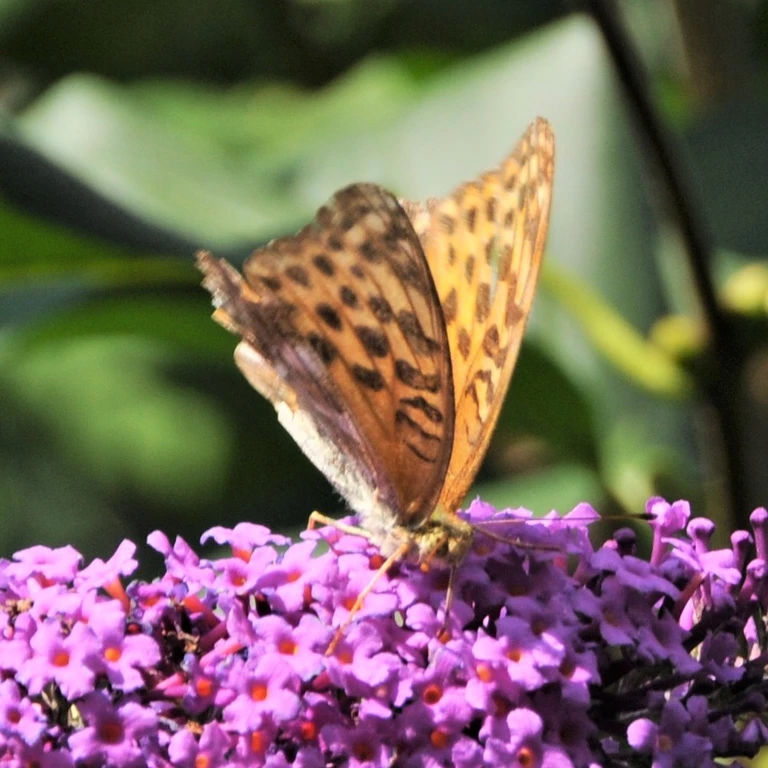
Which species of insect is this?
Argynnis paphia
